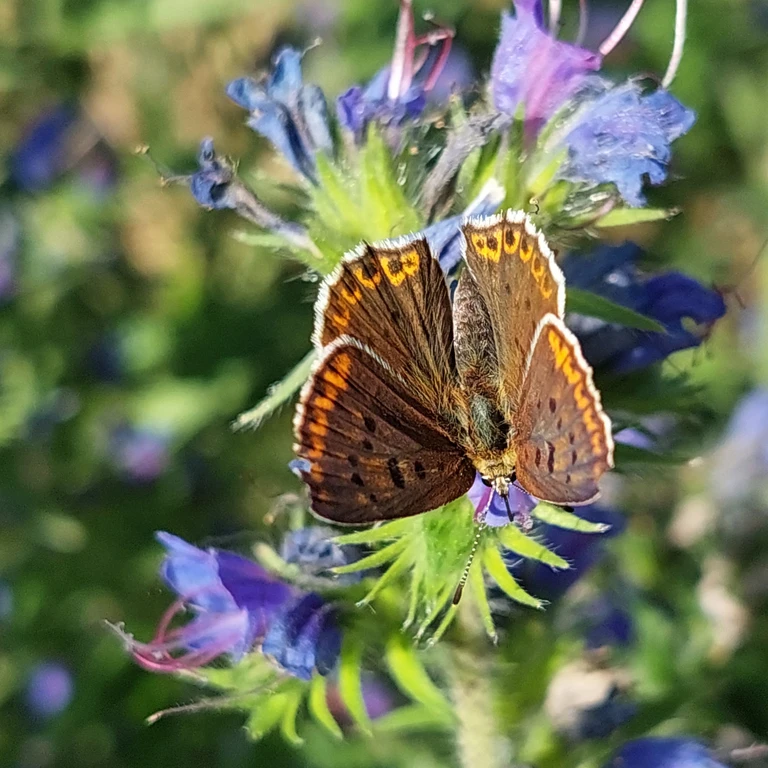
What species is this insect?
Lycaena tityrus (also Loweia tityrus)
